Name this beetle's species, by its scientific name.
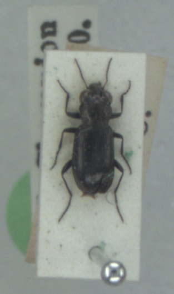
Notiophilus aquaticus
